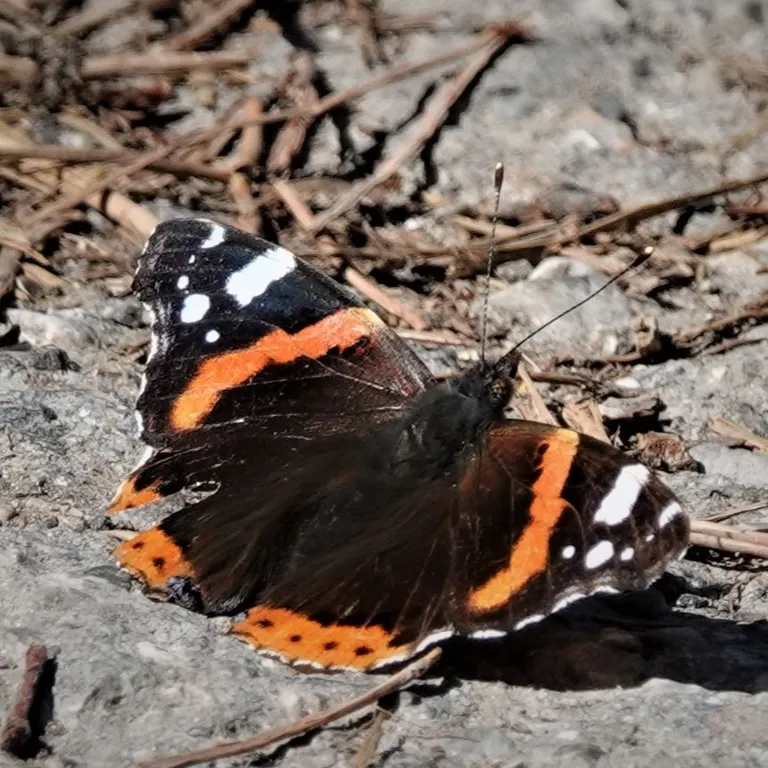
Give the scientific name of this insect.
Vanessa atalanta
